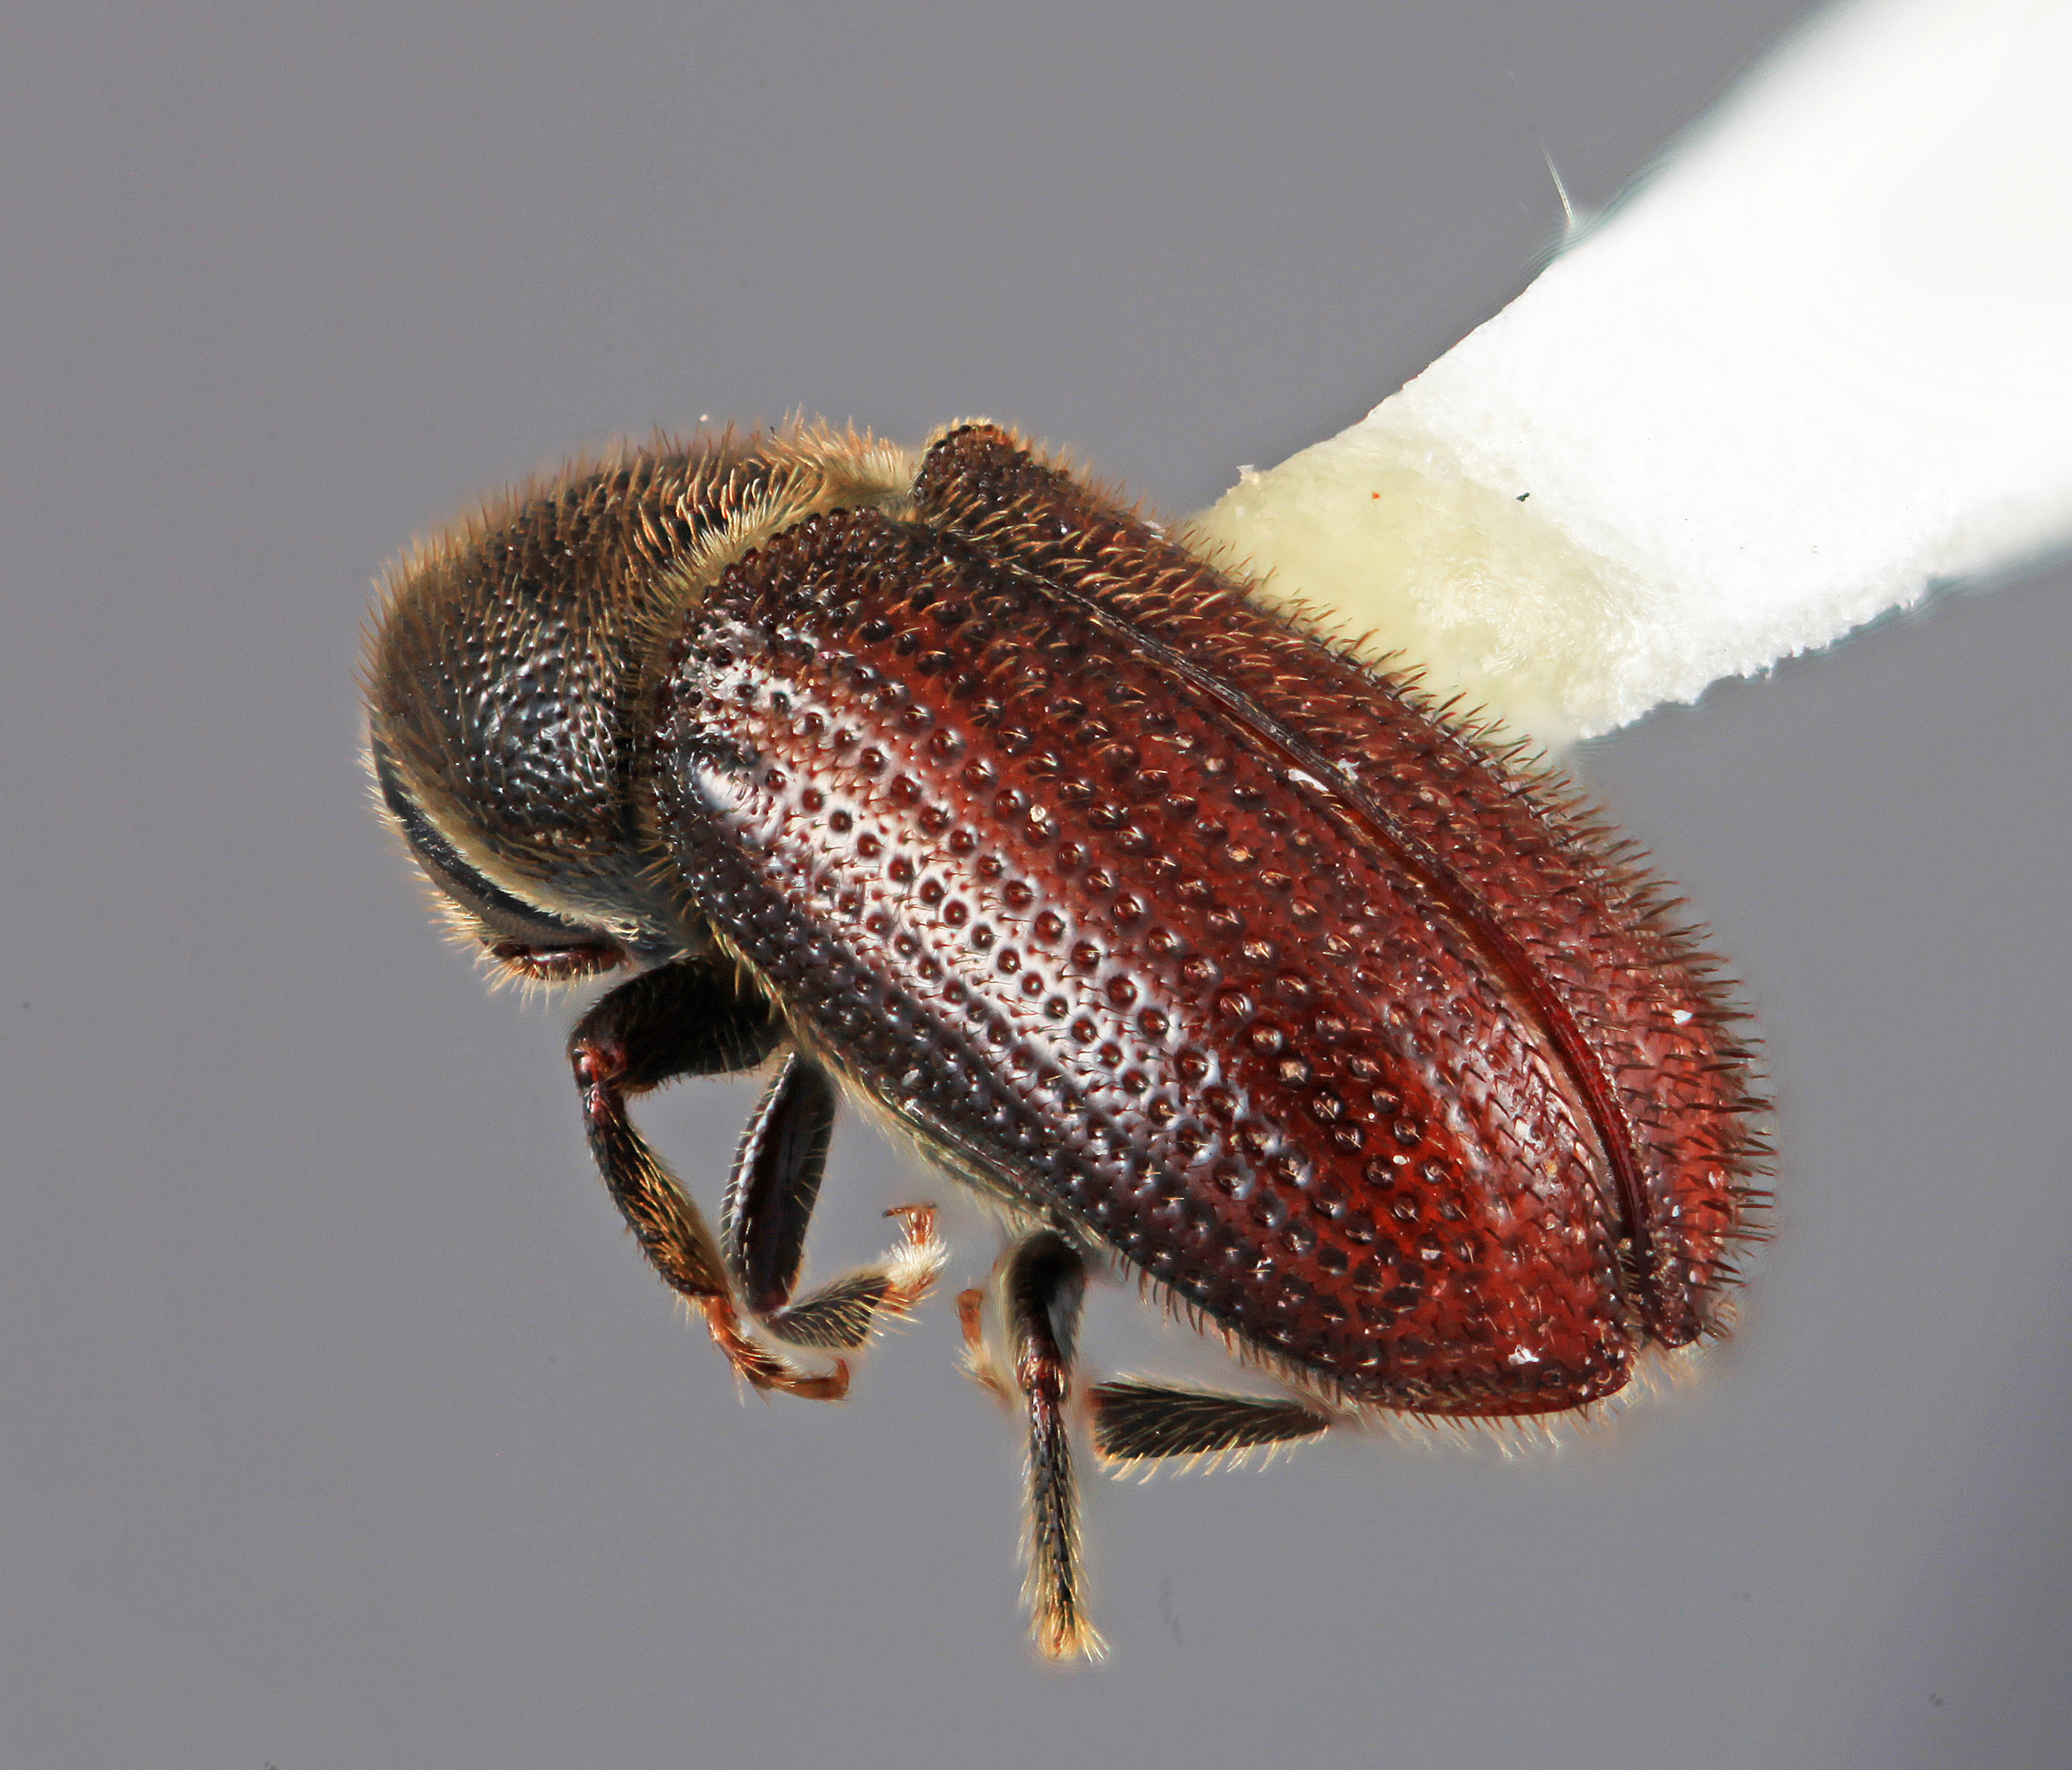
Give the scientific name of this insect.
Carphobius cupressi
